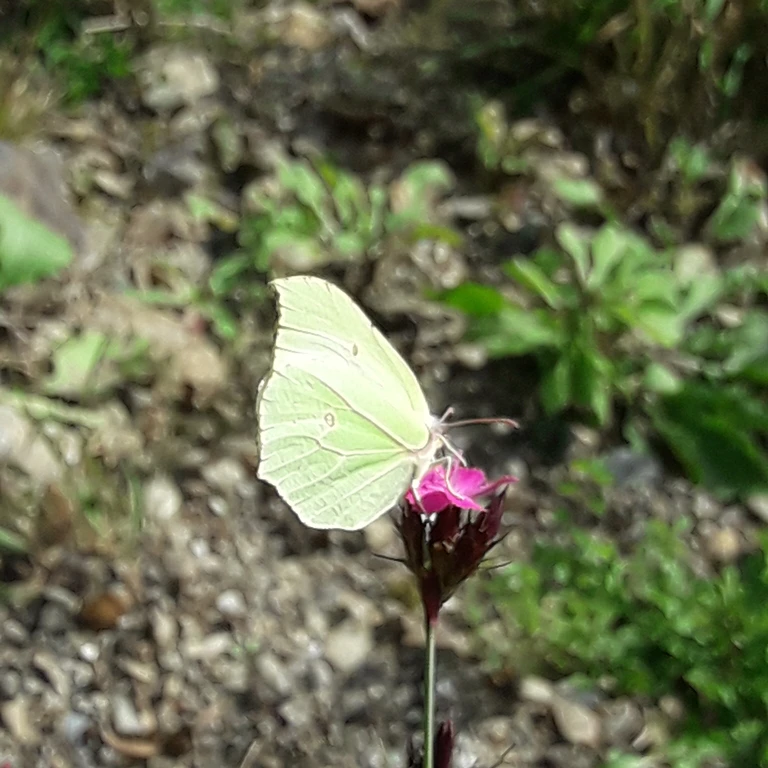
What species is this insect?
Gonepteryx rhamni
